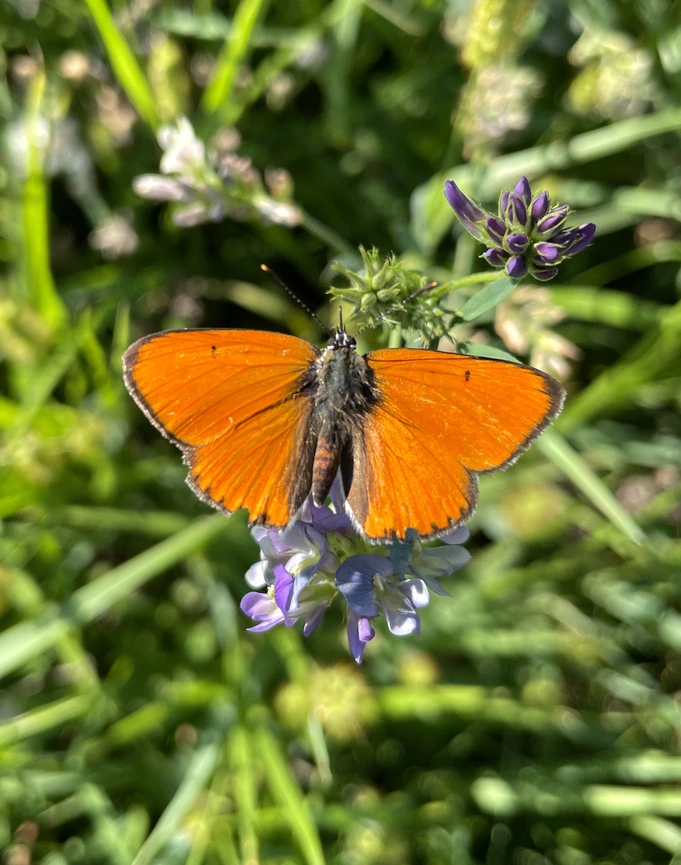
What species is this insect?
Lycaena dispar
